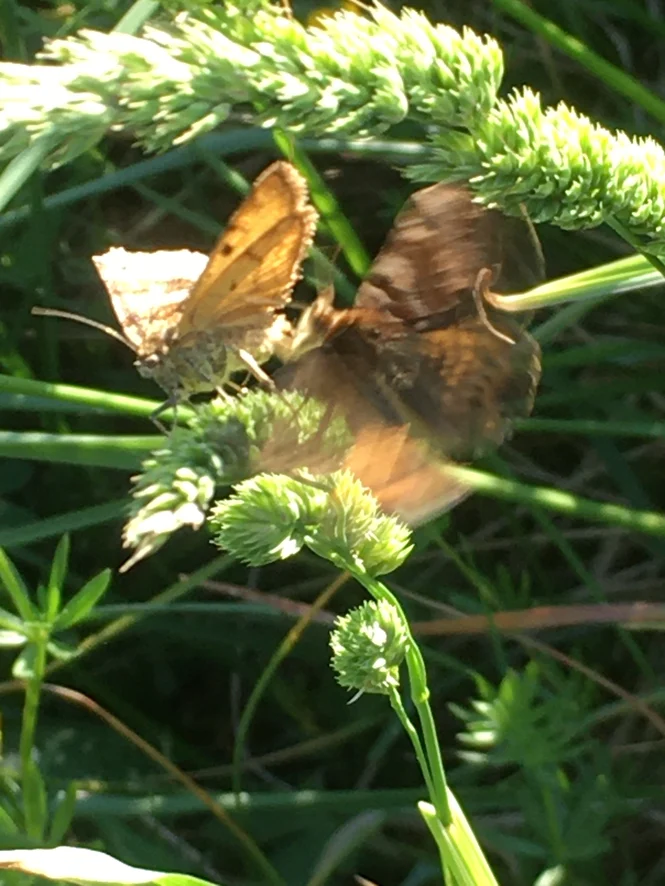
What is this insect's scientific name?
Euclidia glyphica
